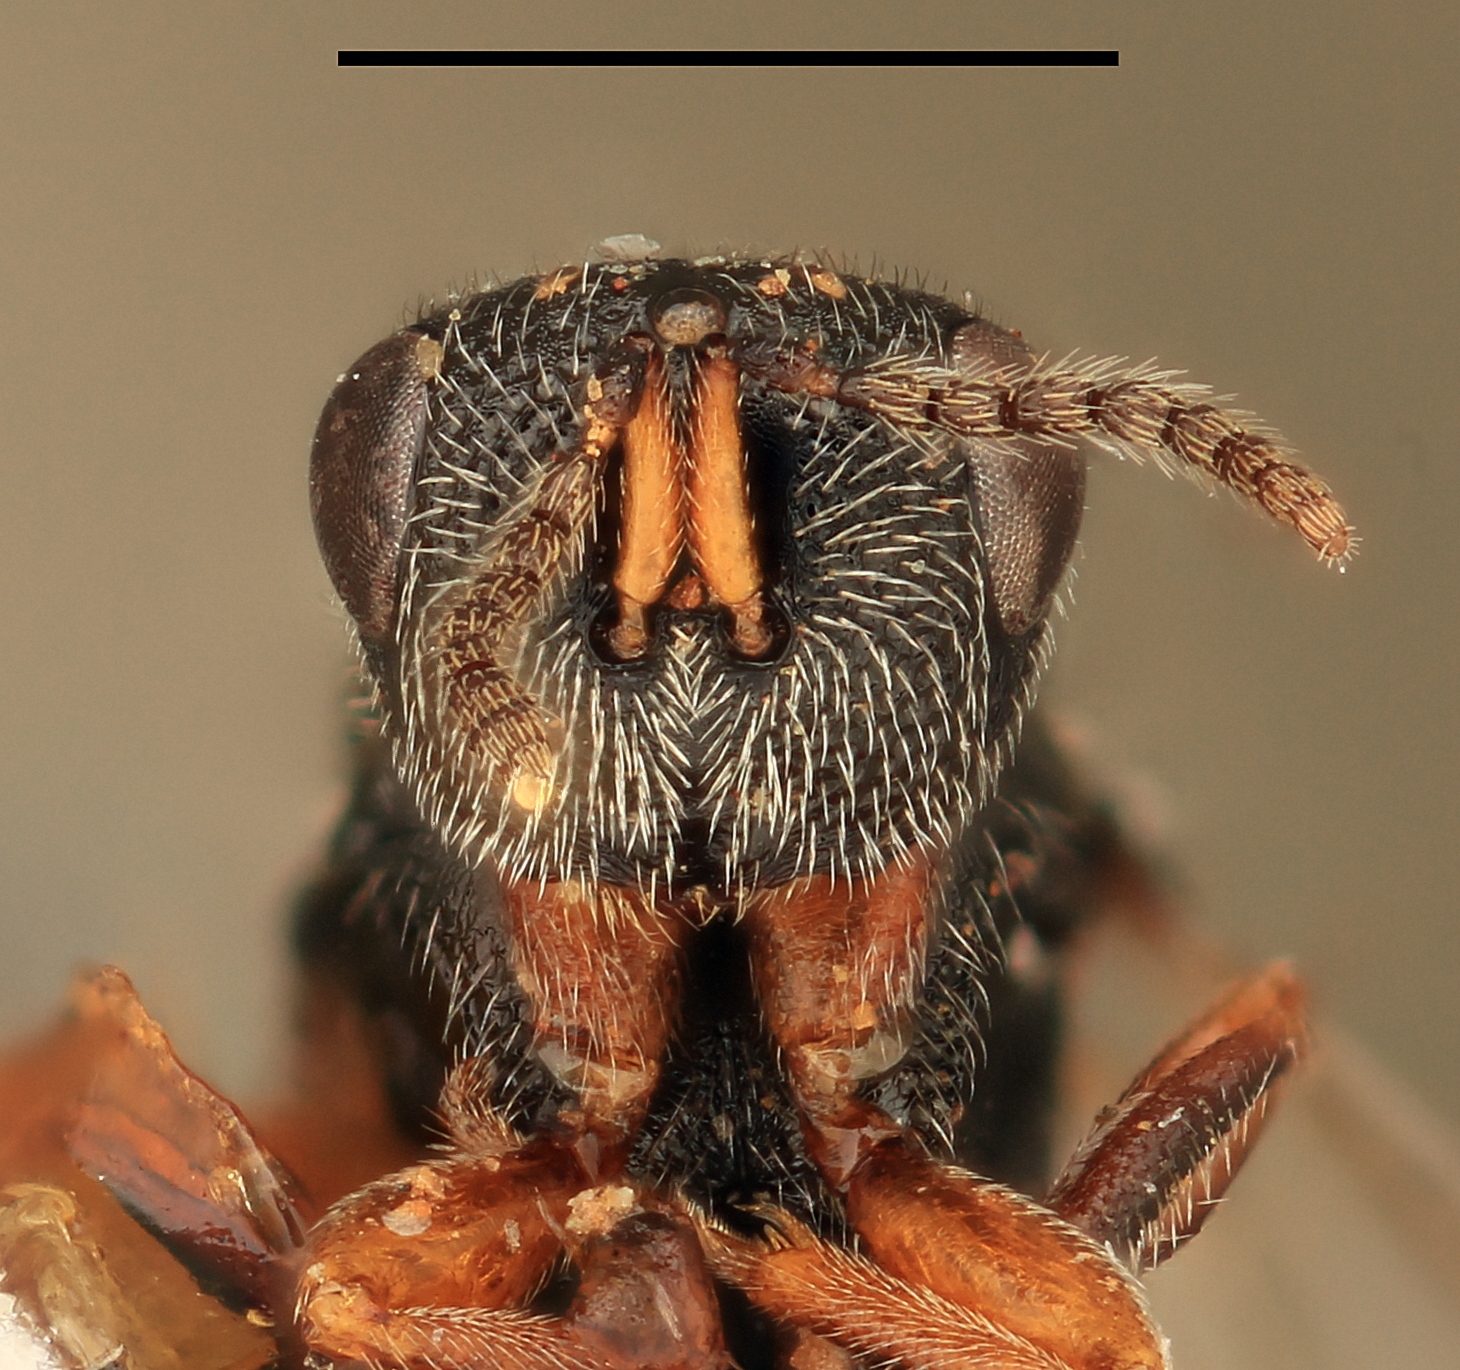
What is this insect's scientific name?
Eurytoma tumoris
